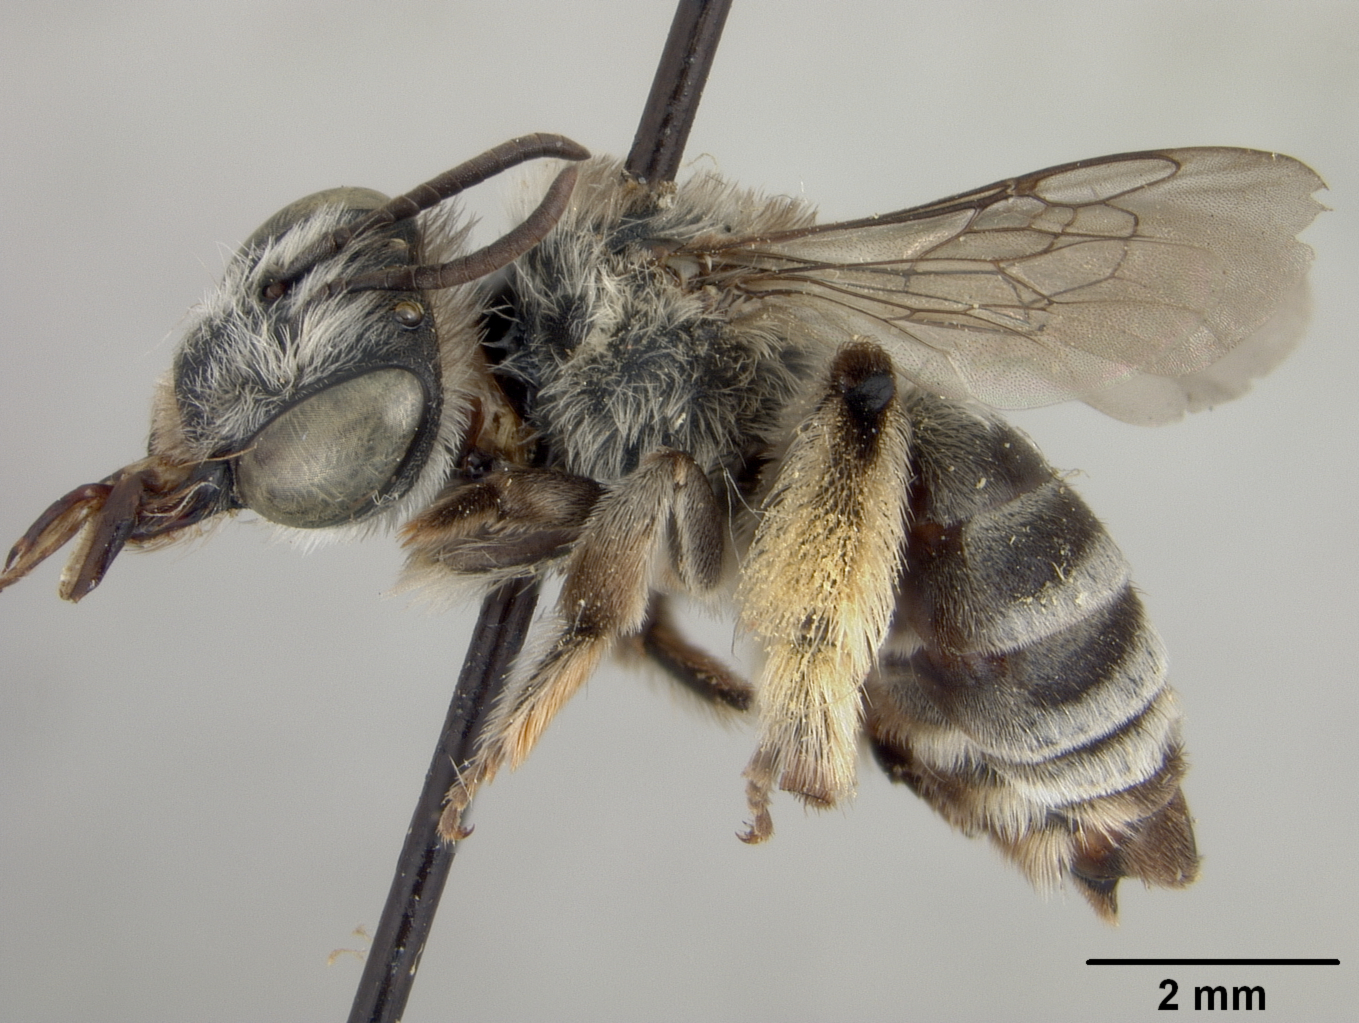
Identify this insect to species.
Exomalopsis wilmattae
